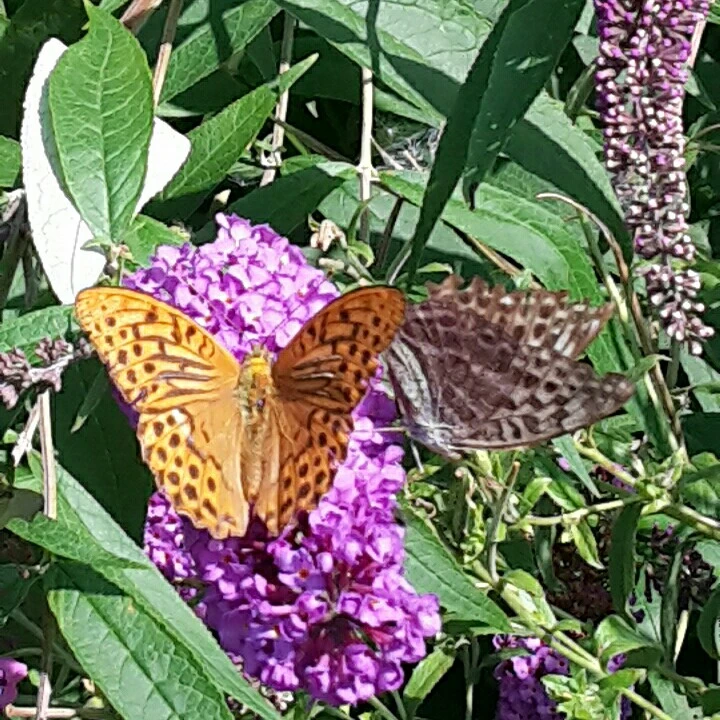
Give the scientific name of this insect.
Argynnis paphia
